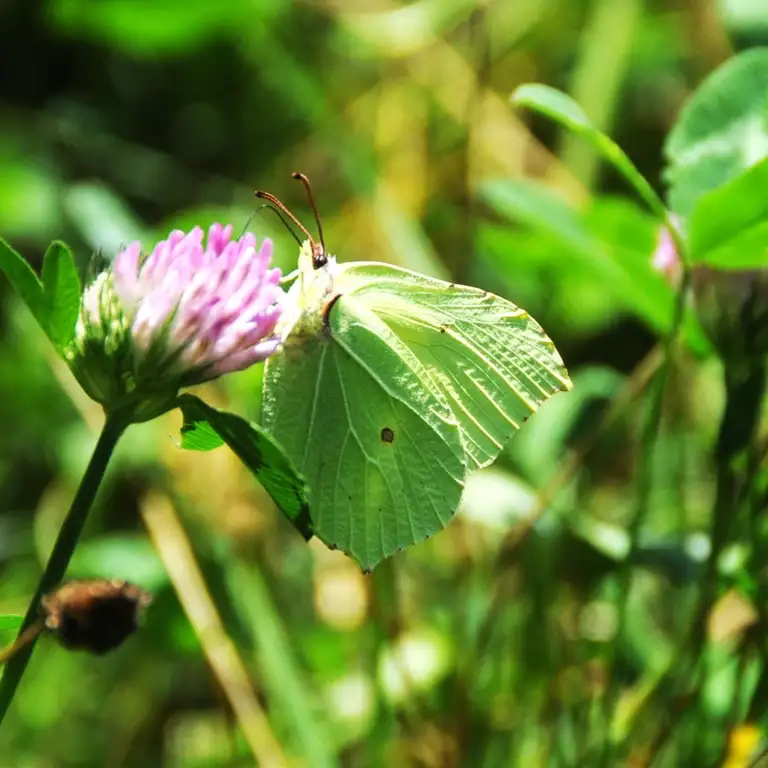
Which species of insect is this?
Gonepteryx rhamni
